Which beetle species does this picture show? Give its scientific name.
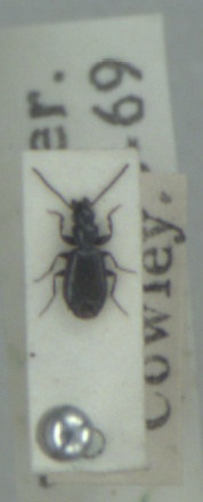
Microlestes maurus
